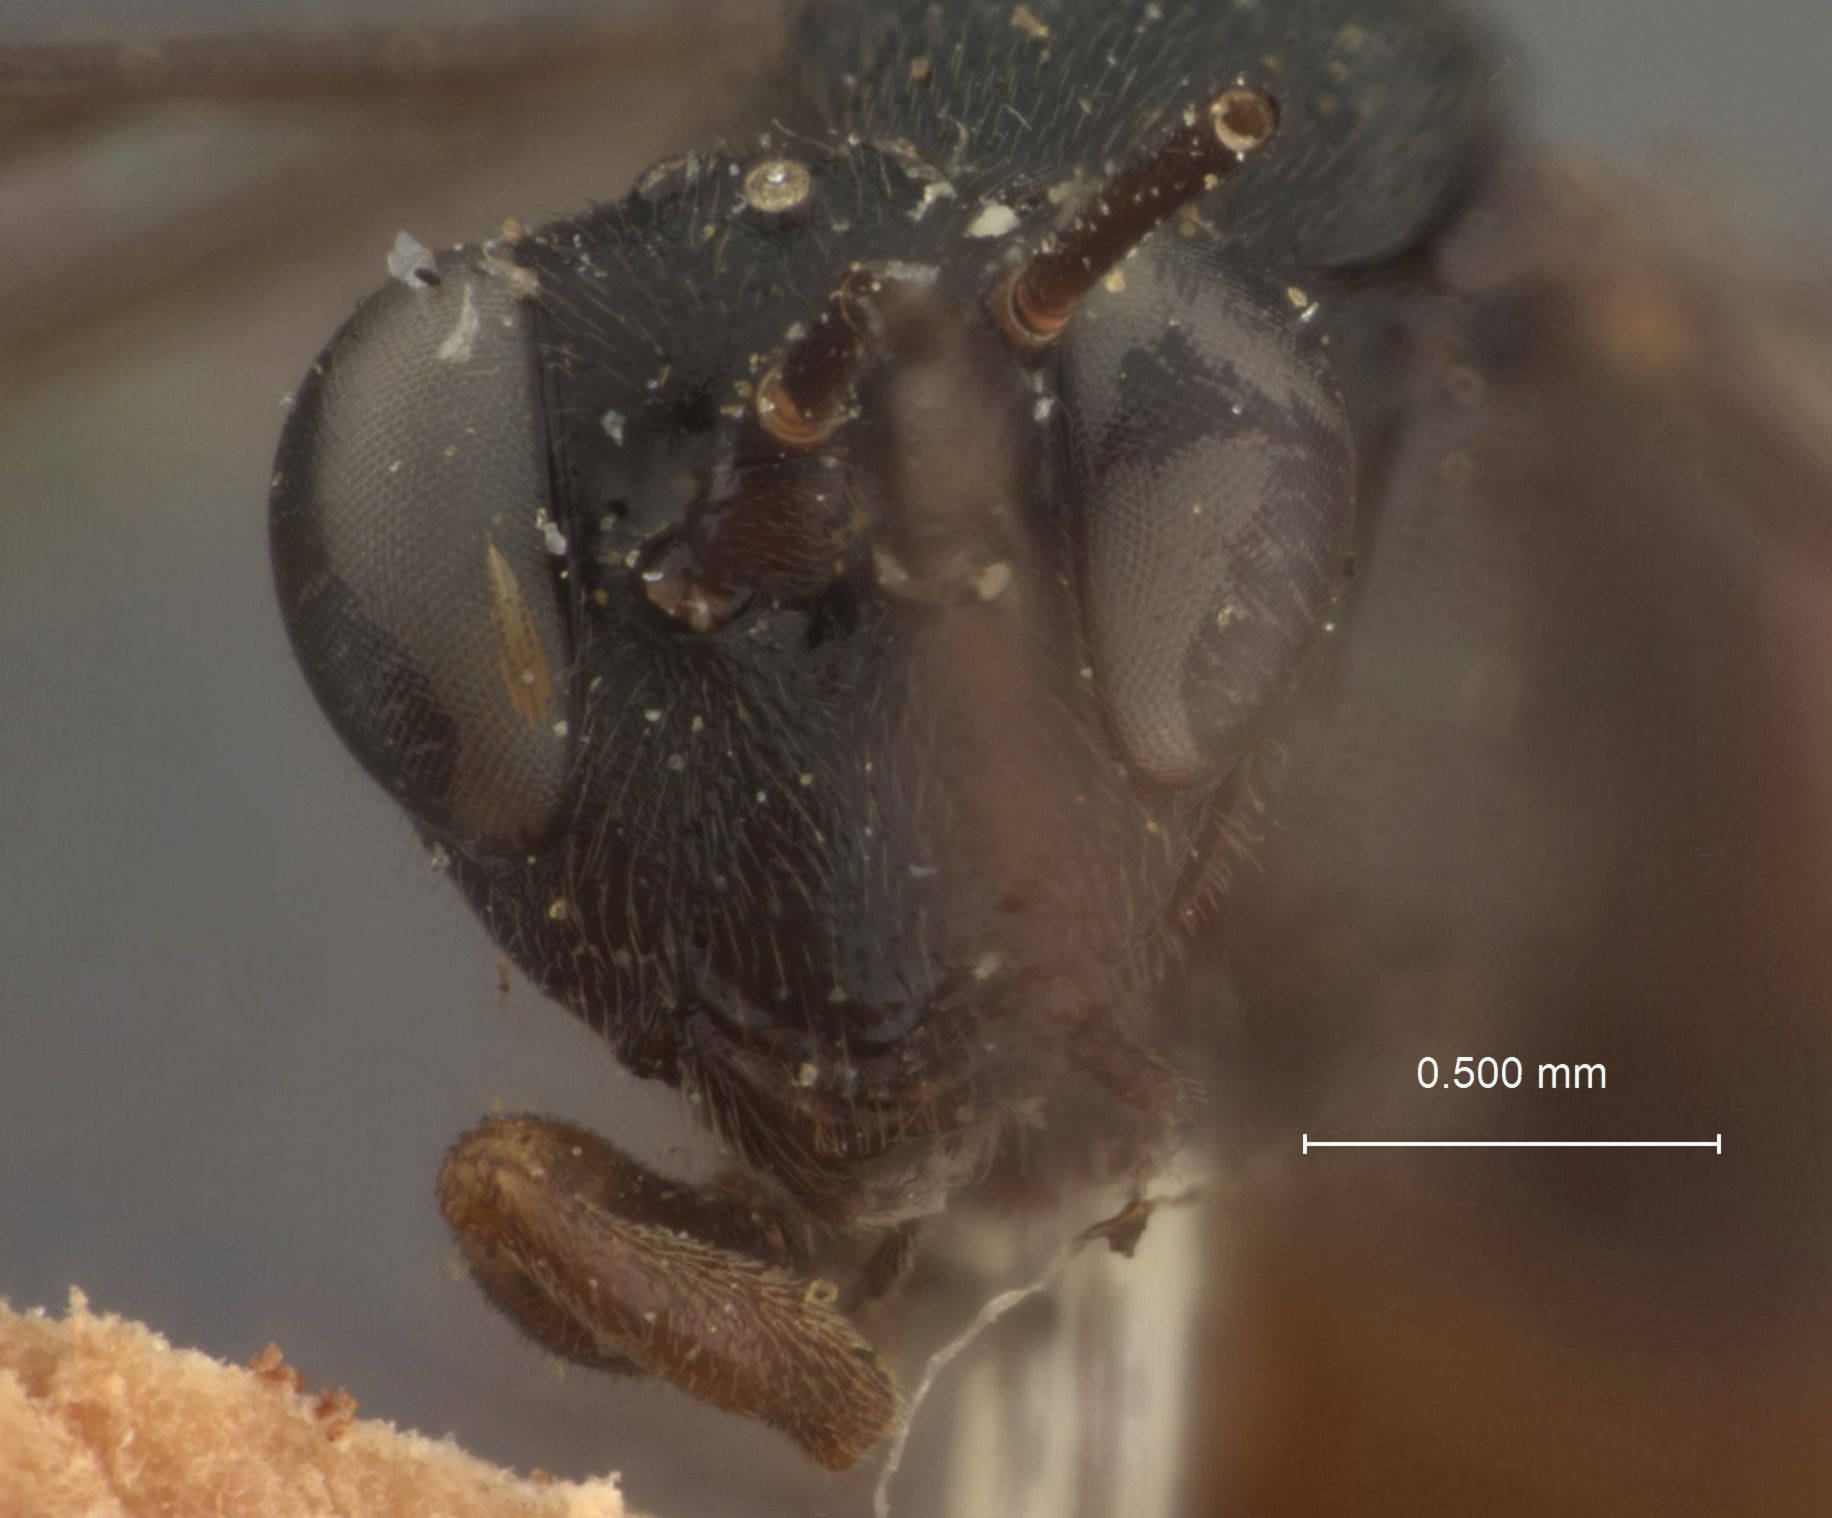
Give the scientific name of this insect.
Trychosis tunicula-rubra
